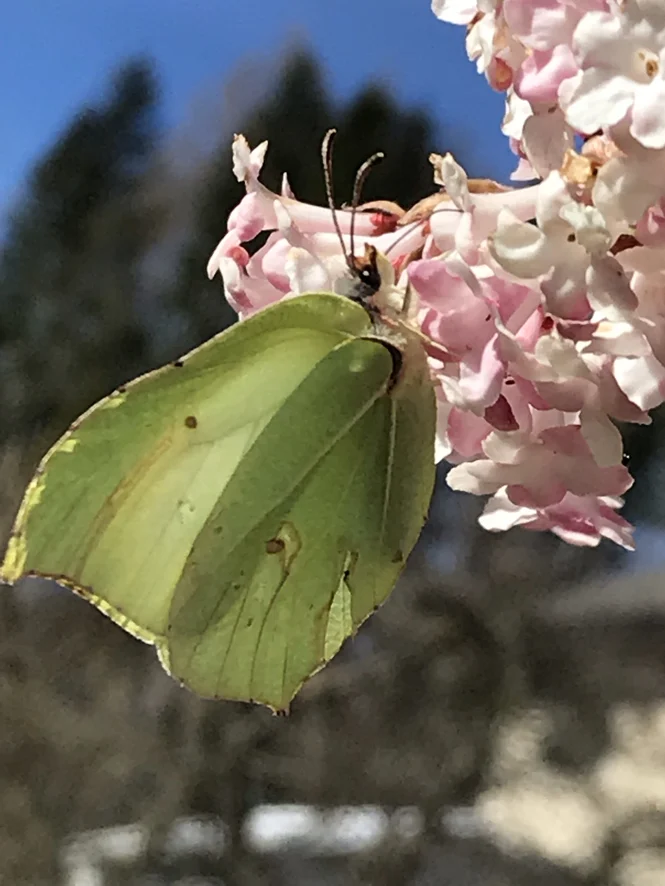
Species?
Gonepteryx rhamni
